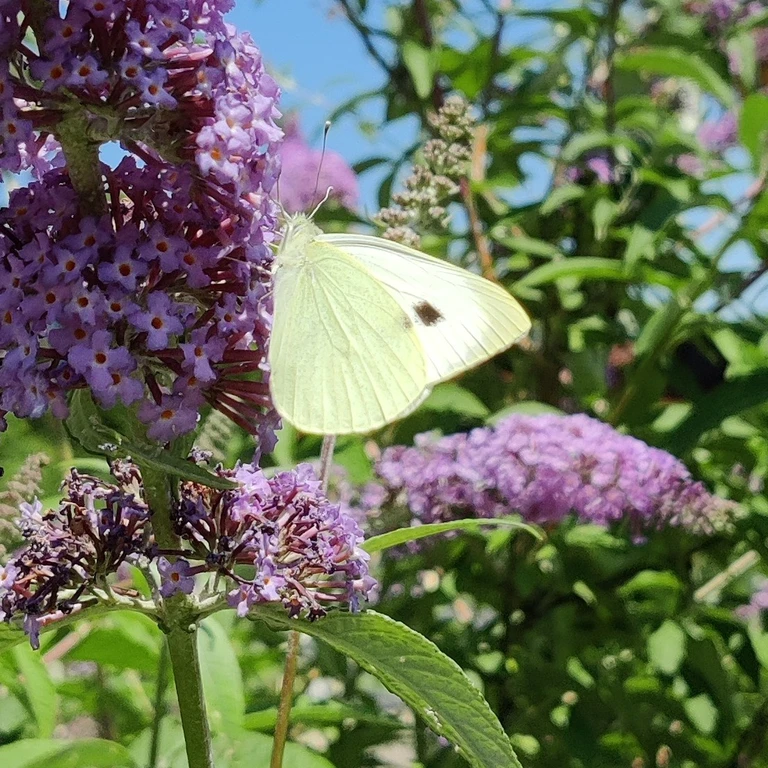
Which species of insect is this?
Pieris brassicae
